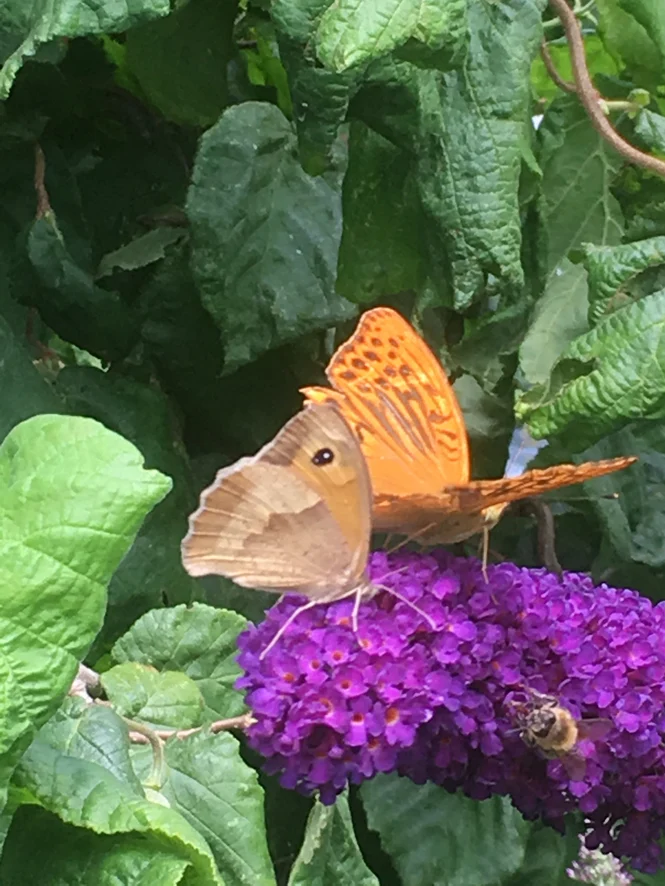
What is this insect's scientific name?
Argynnis paphia
